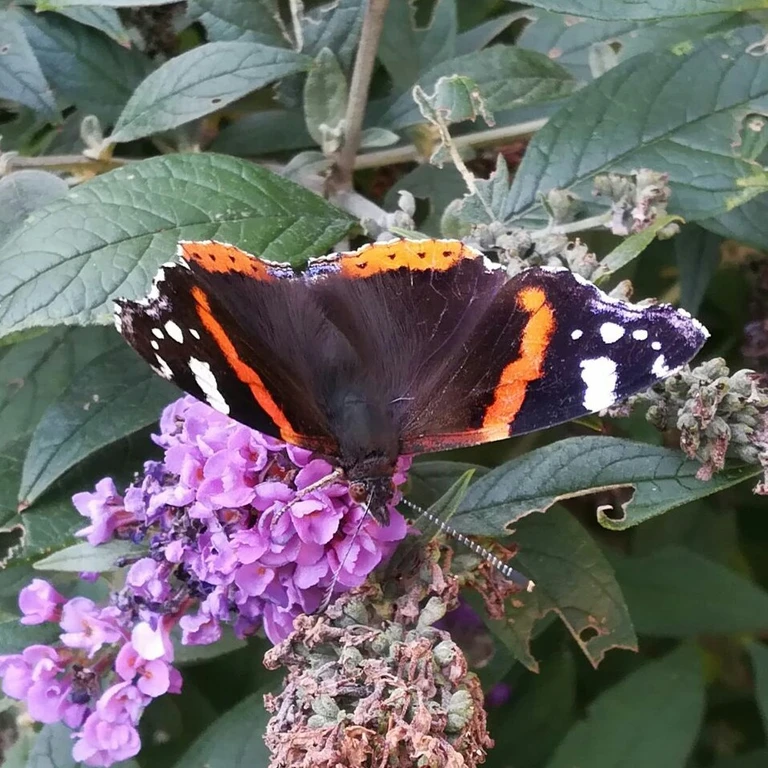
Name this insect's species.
Vanessa atalanta
